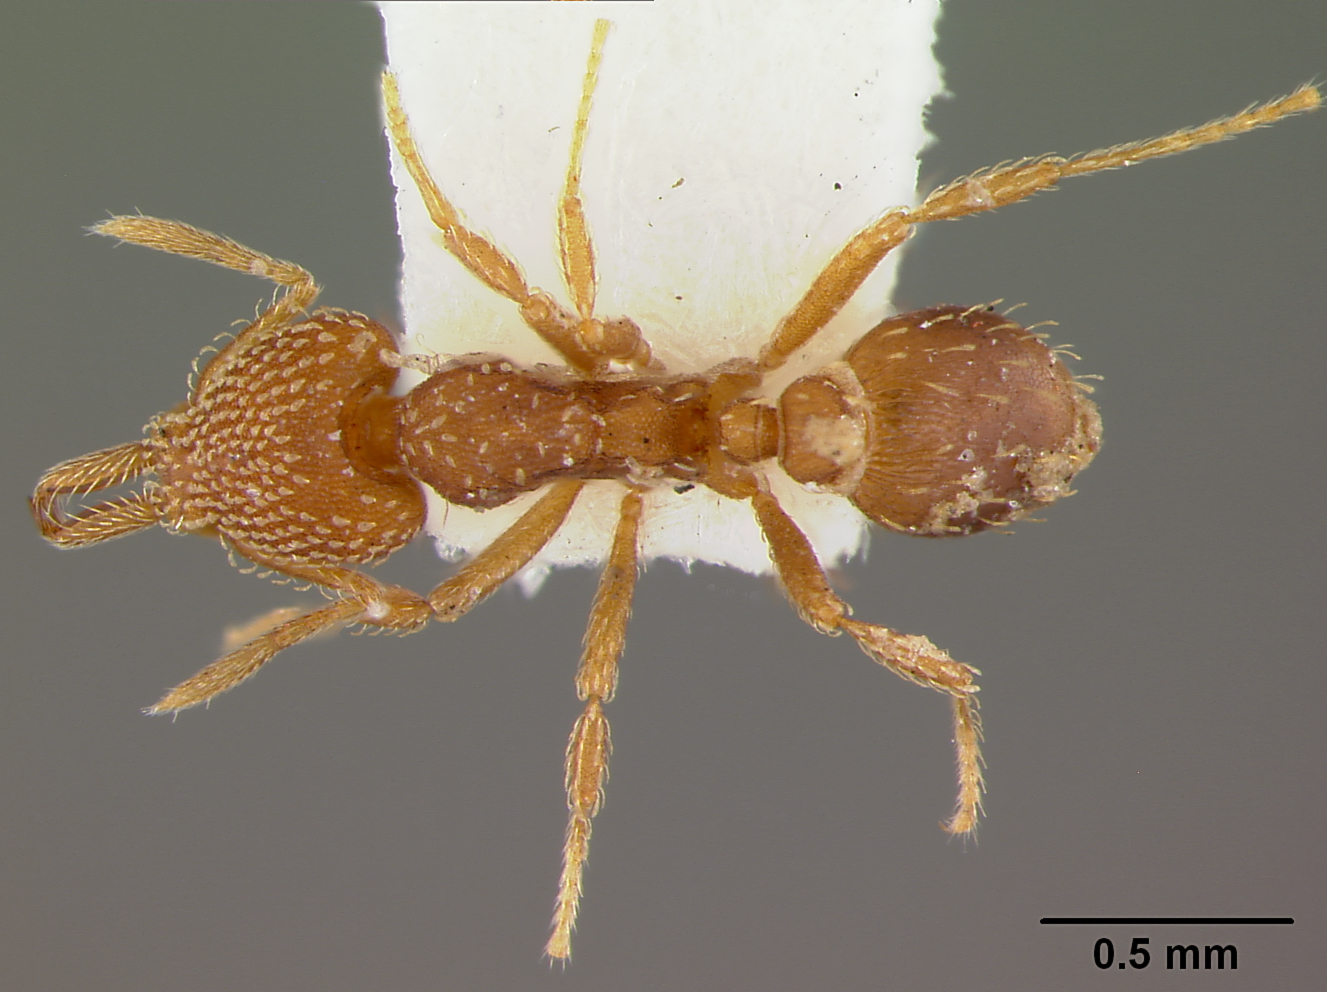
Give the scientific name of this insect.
Strumigenys louisianae
